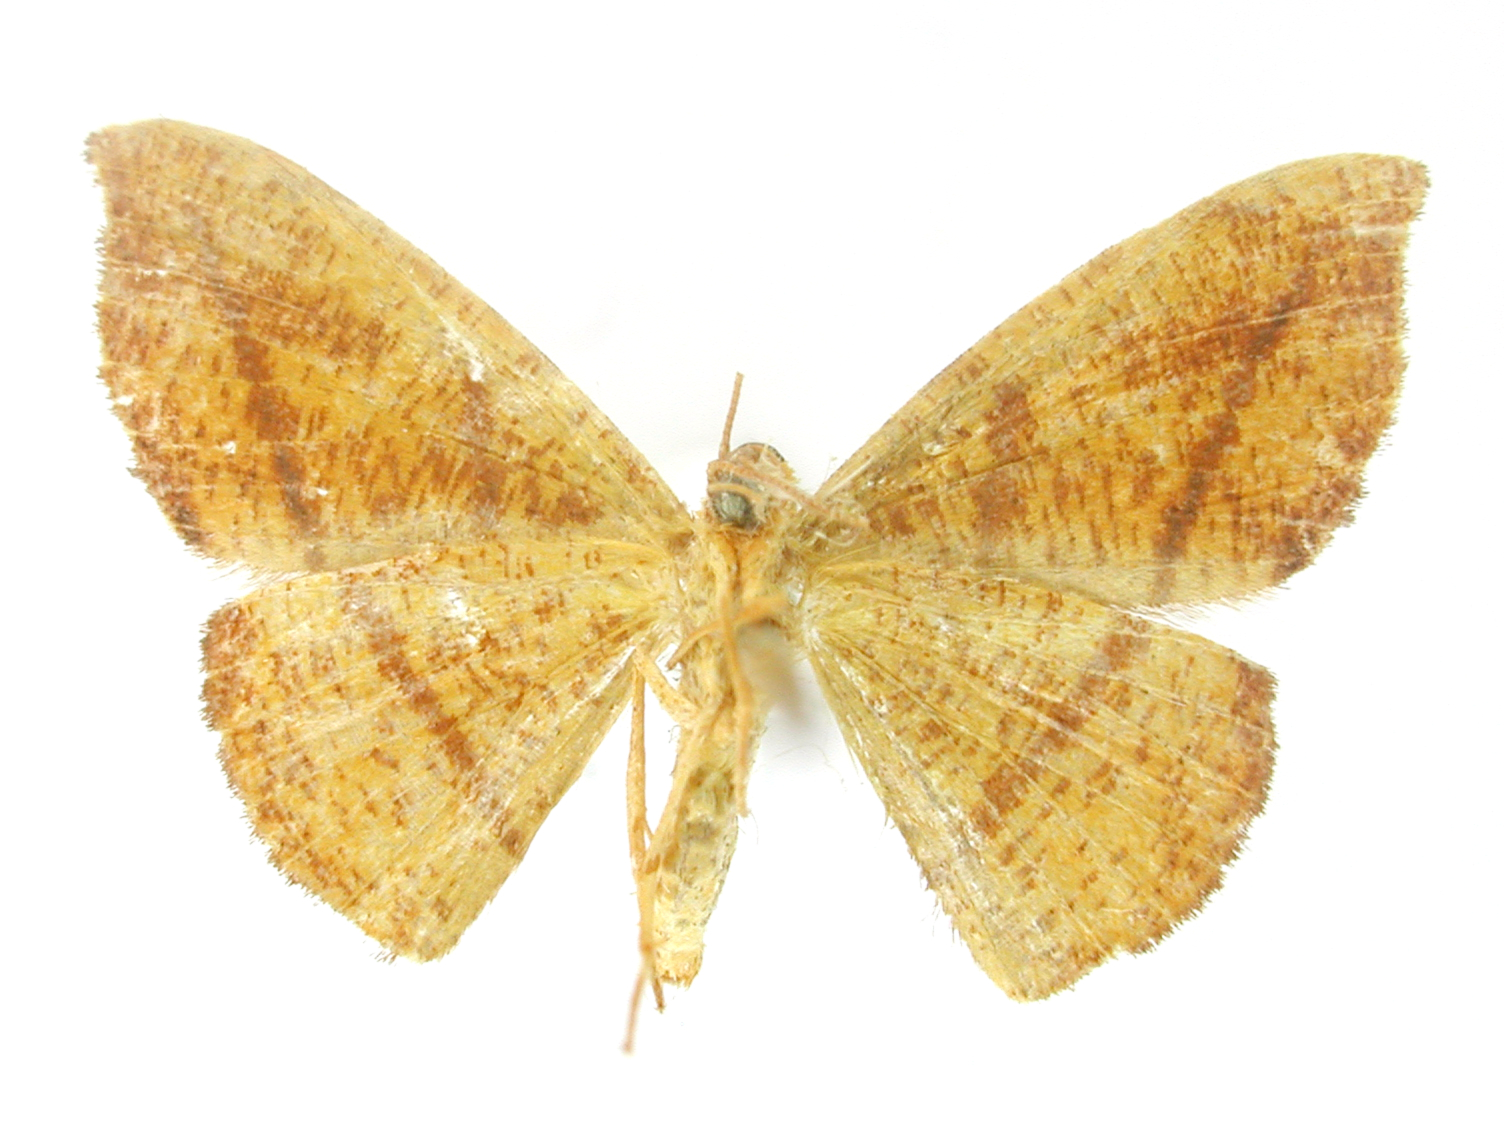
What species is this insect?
Pyrinia aroaria
